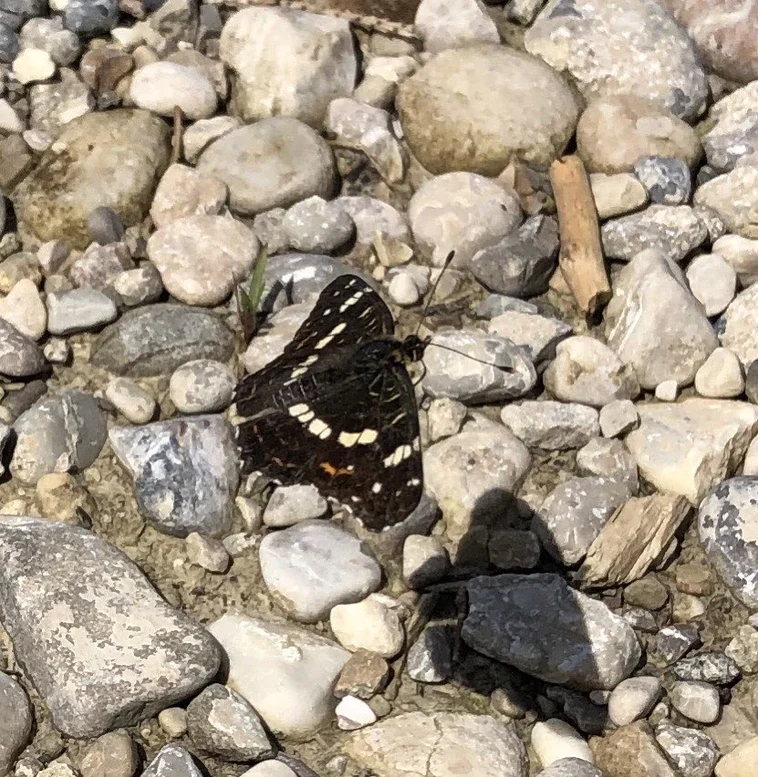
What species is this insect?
Araschnia levana
